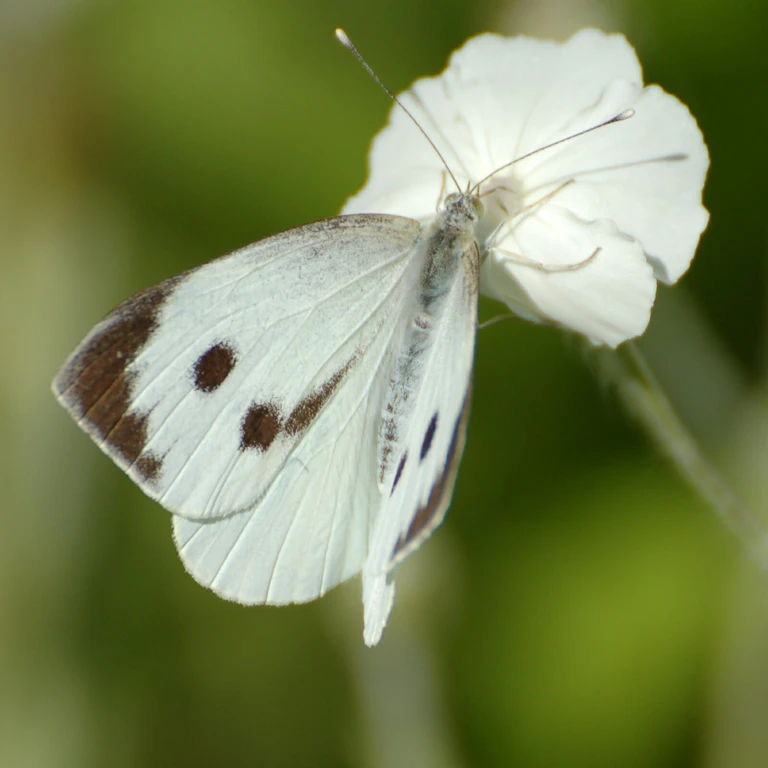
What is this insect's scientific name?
Pieris brassicae
